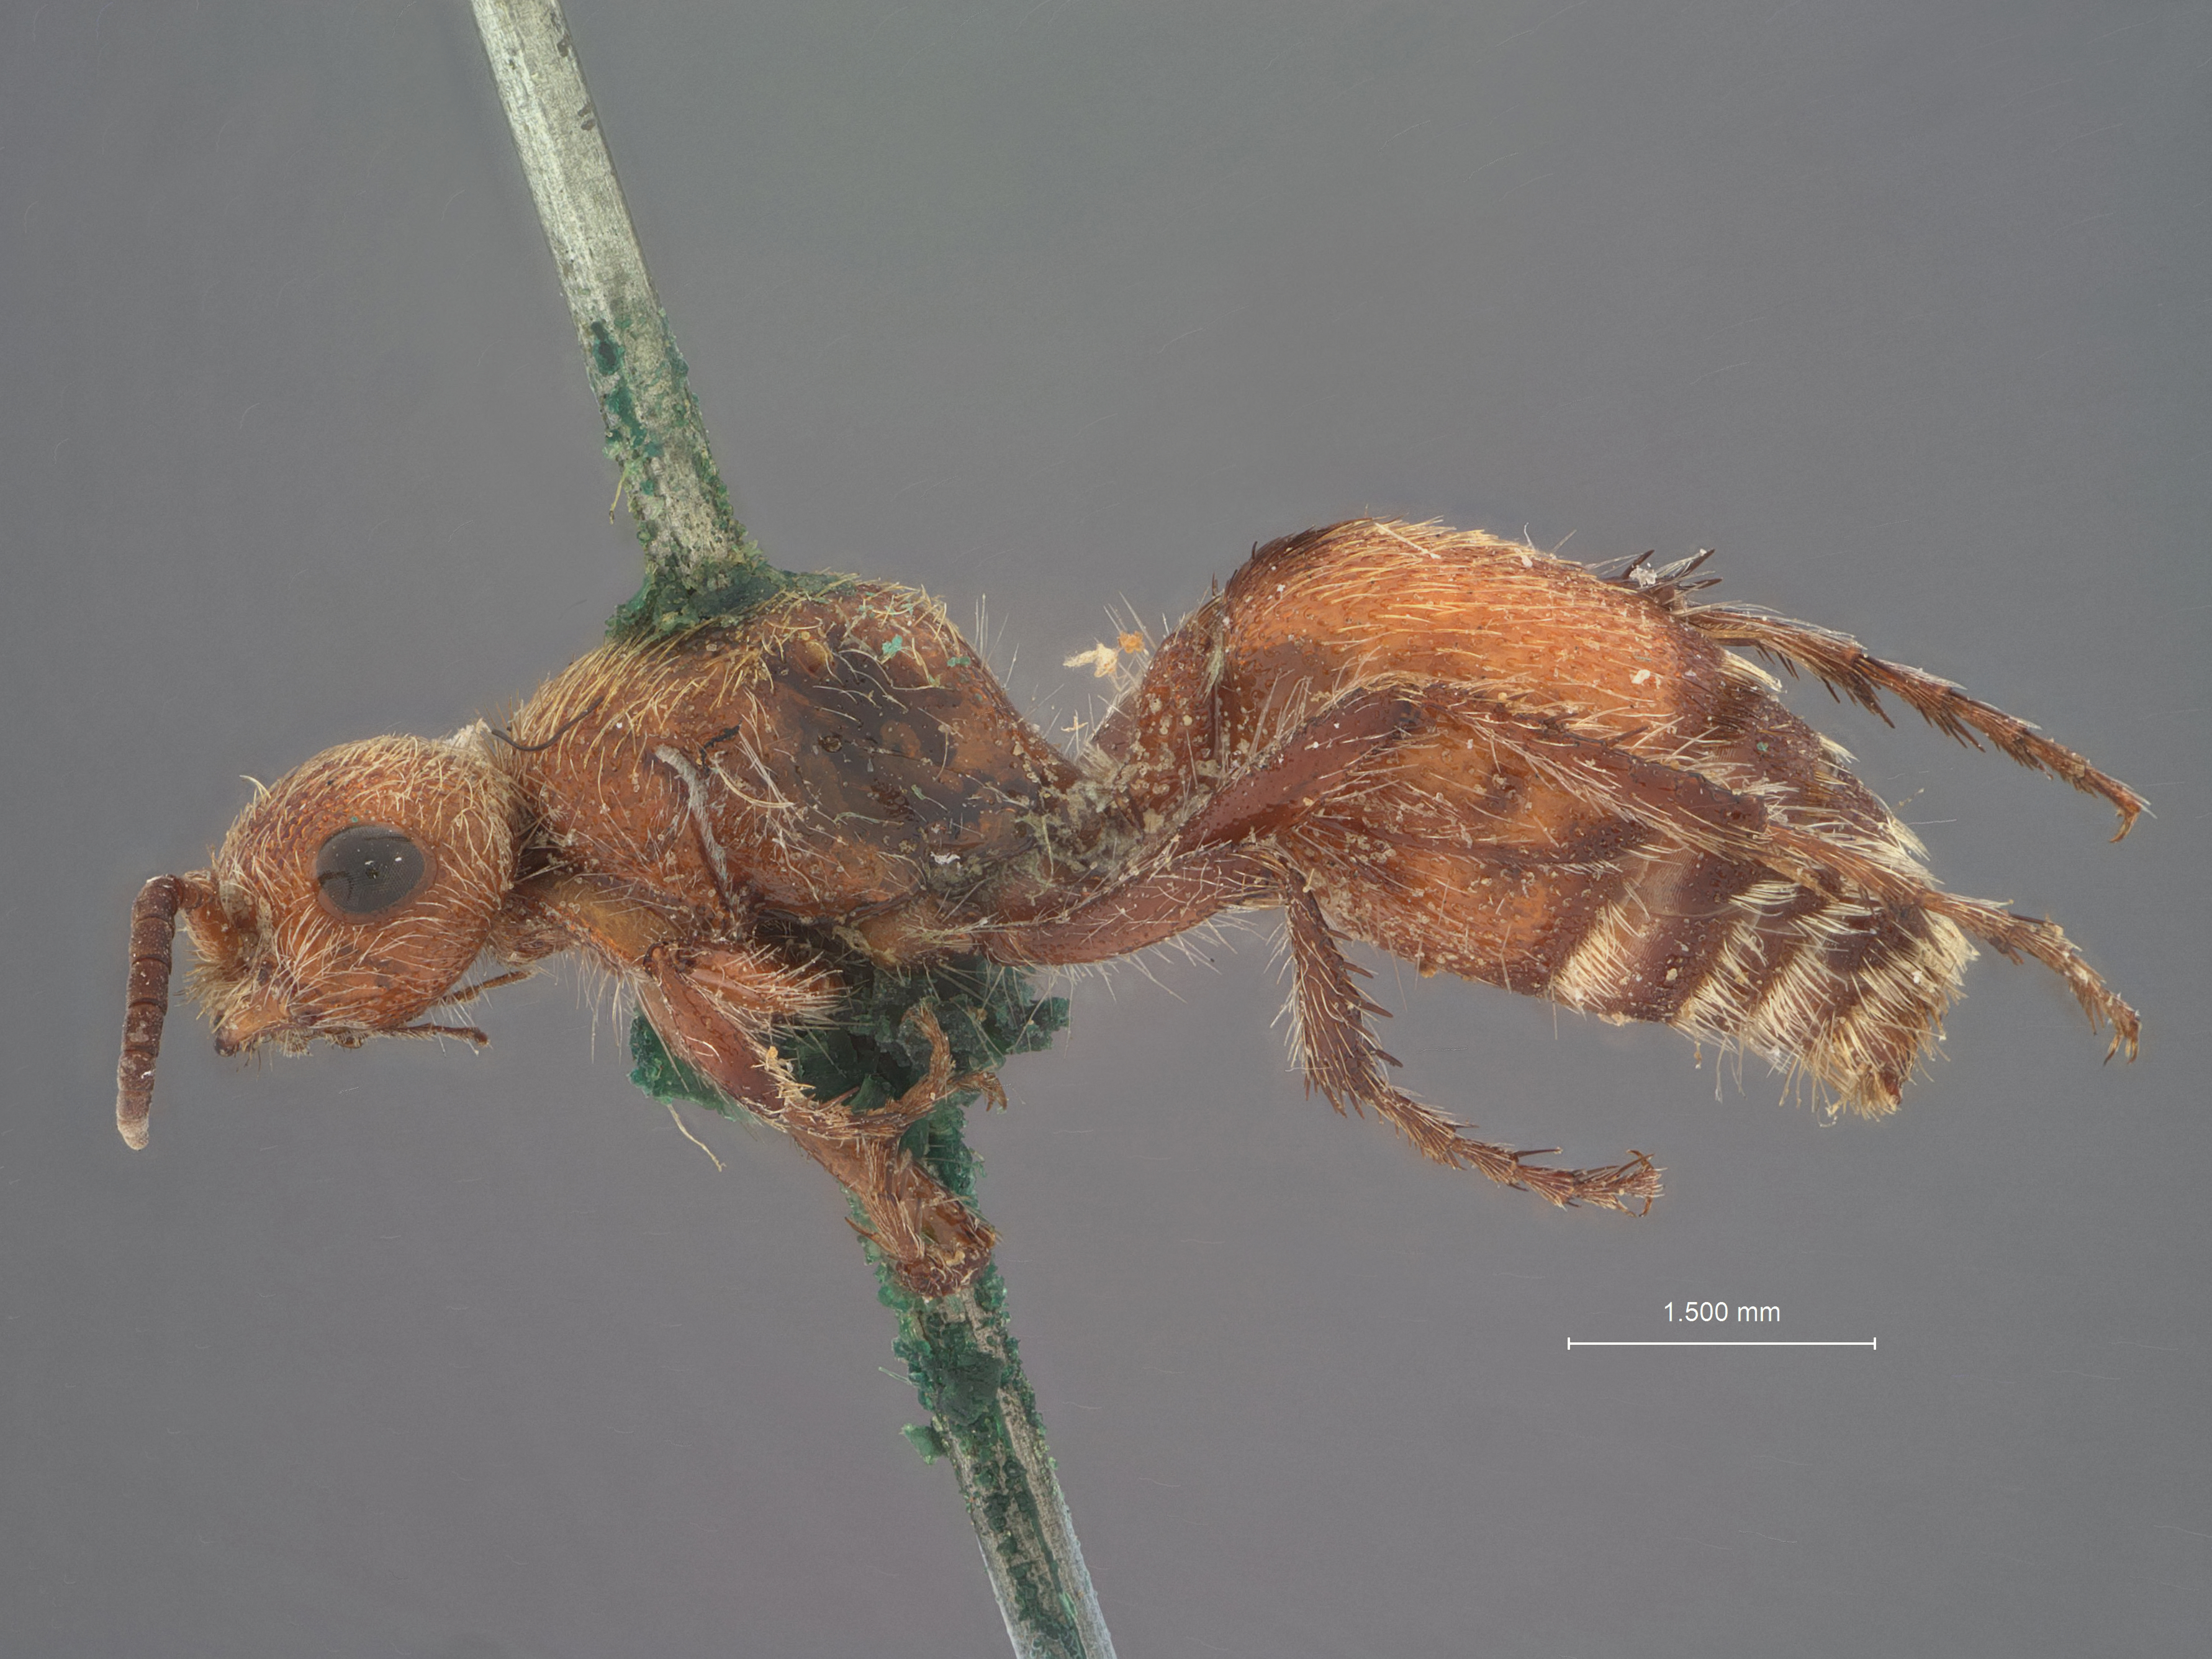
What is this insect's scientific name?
Dasymutilla bruneri
